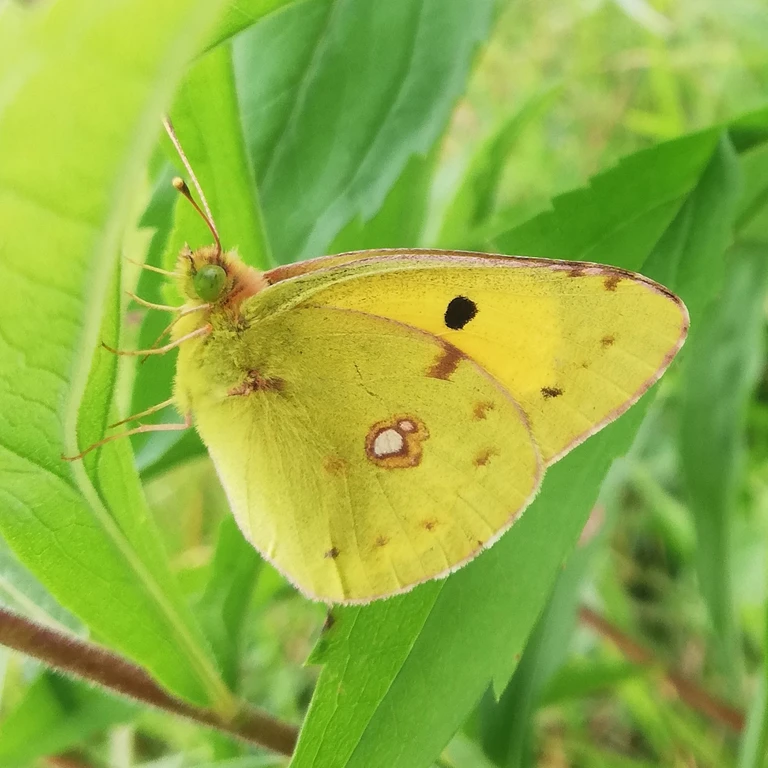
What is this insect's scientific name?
Colias croceus
